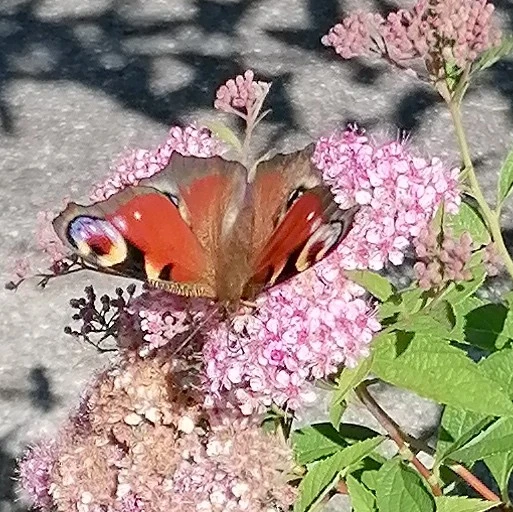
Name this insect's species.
Aglais io
